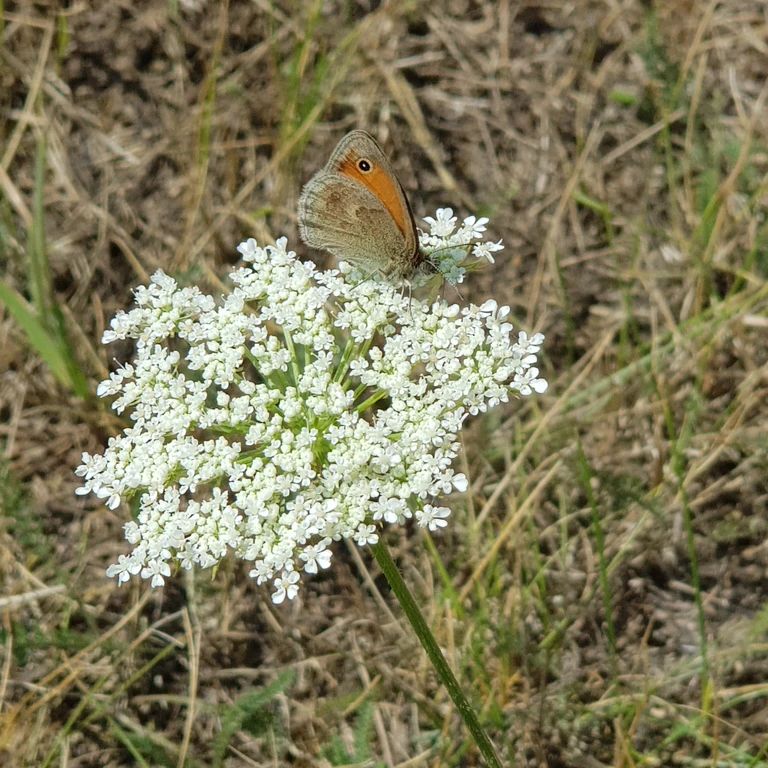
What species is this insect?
Coenonympha pamphilus
